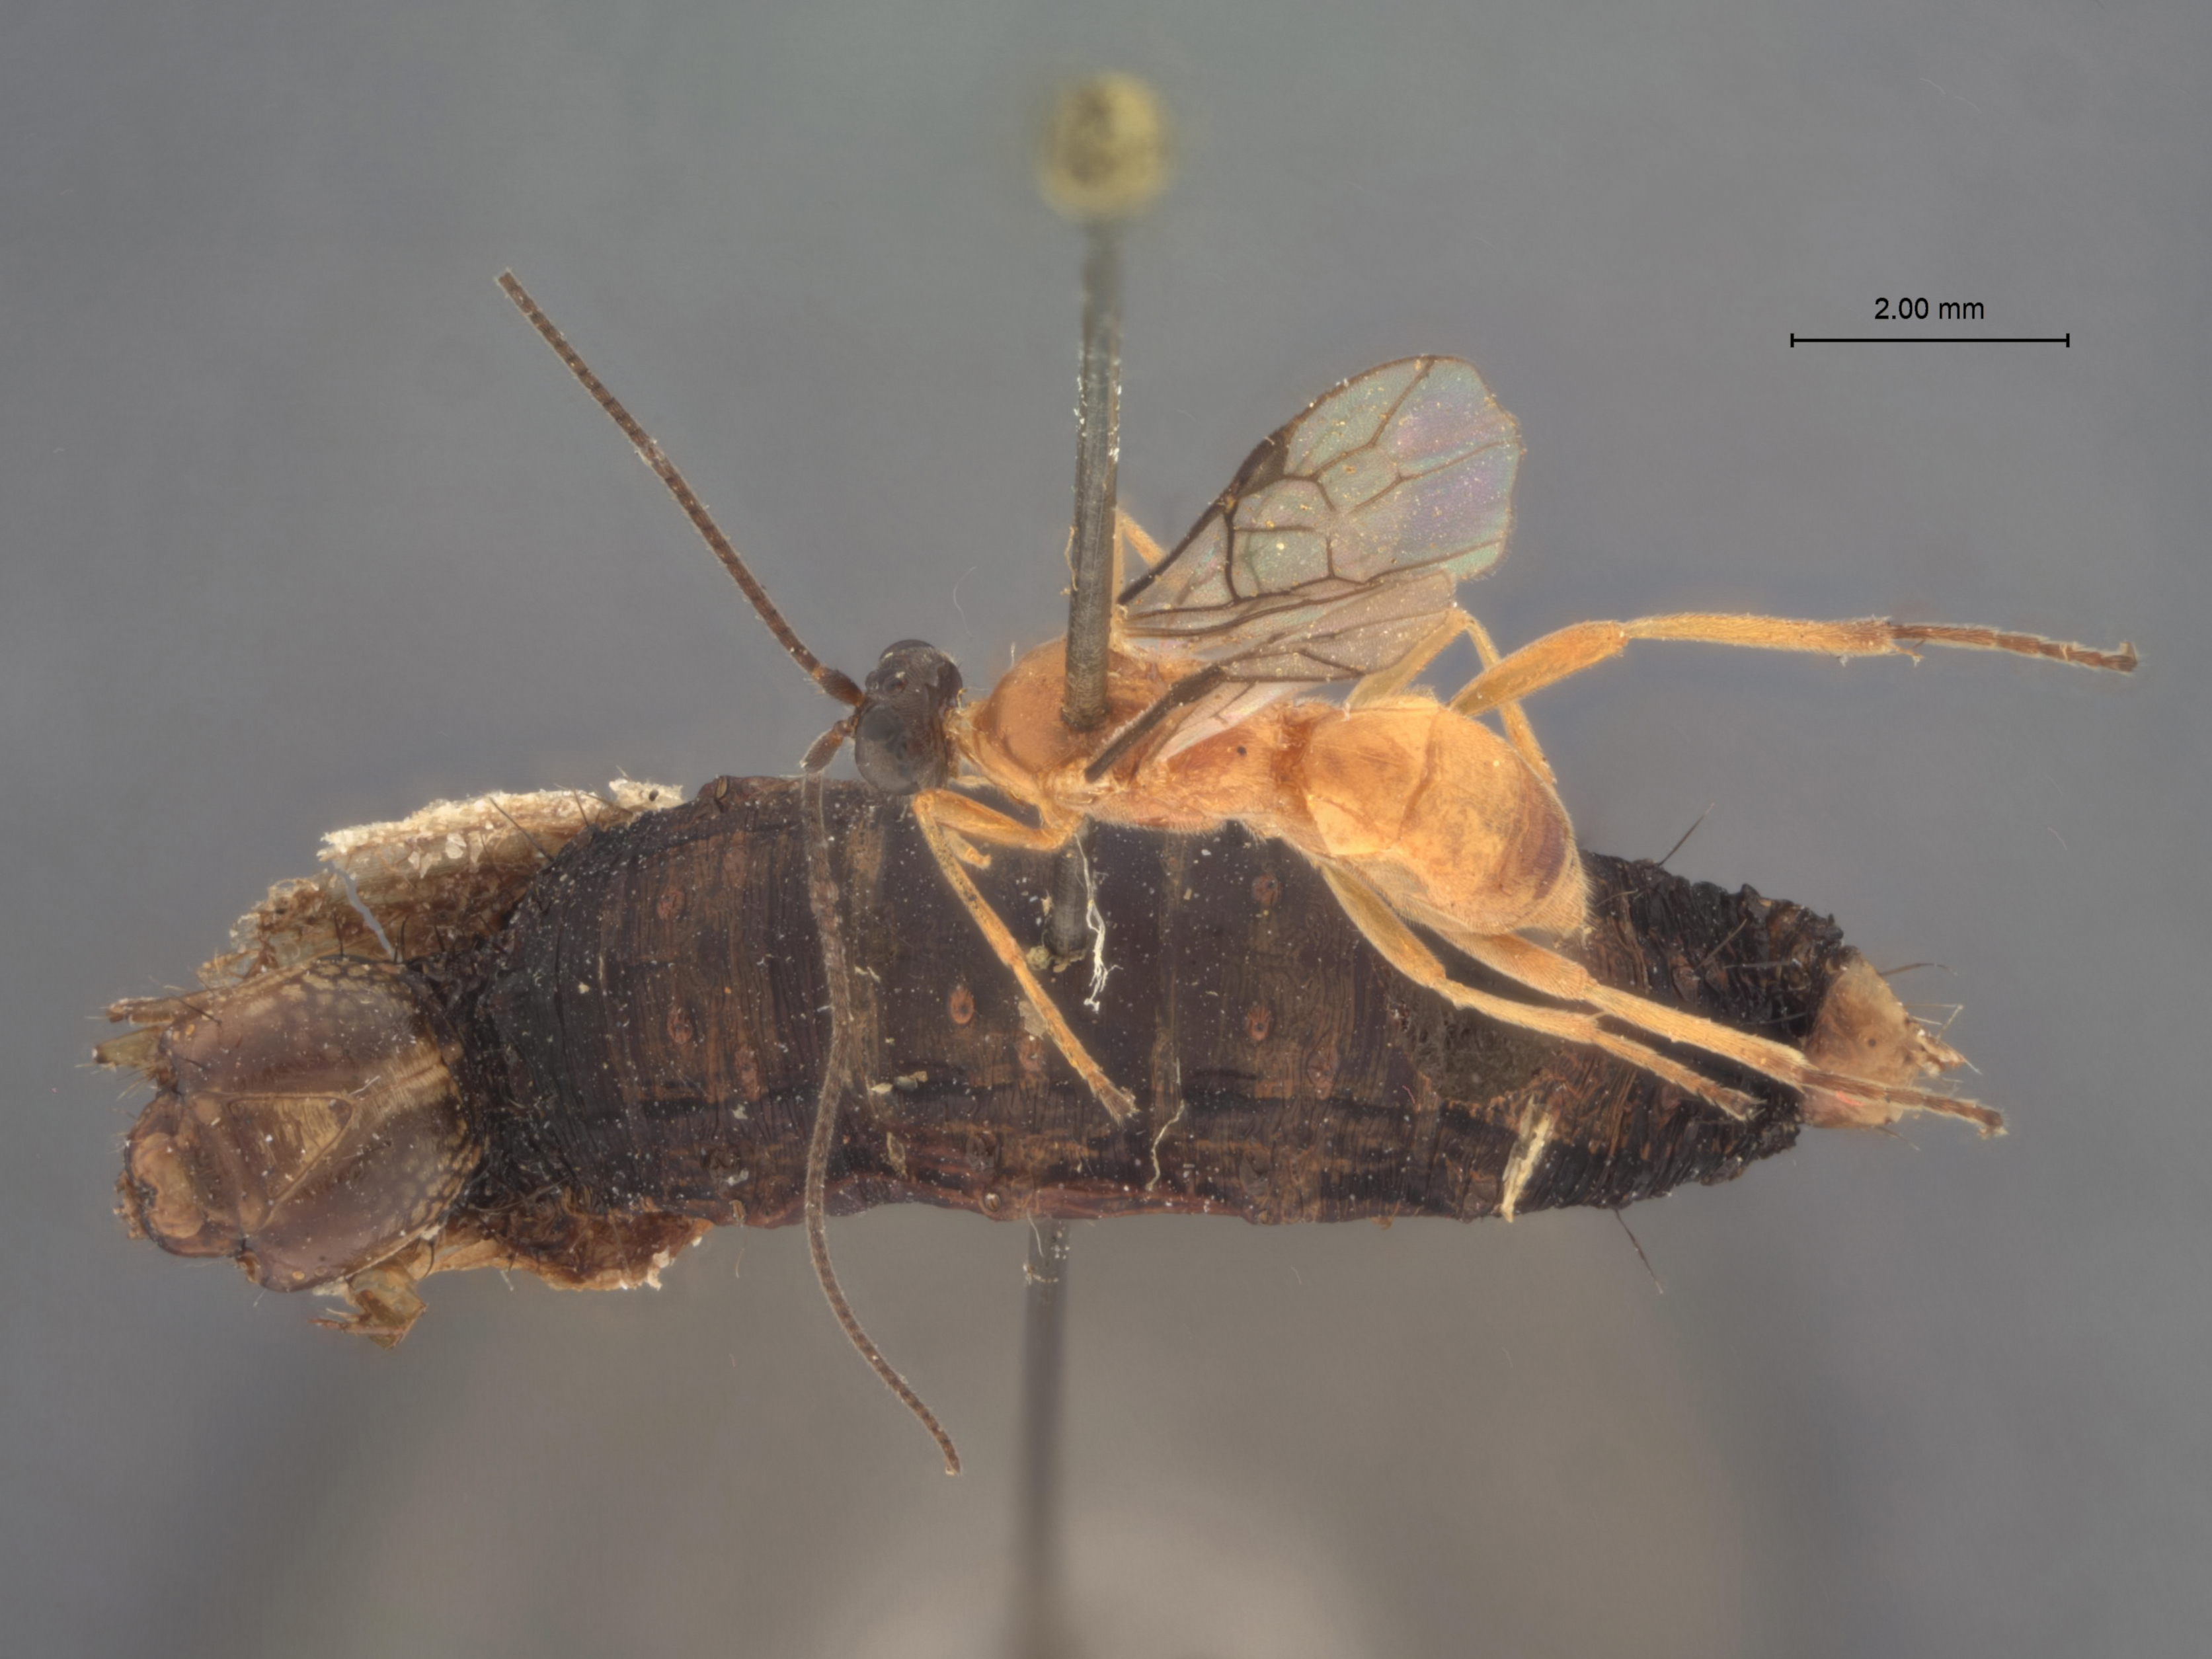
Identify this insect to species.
Rogas vaughani
